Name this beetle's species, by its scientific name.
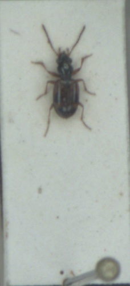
Bembidion articulatum
